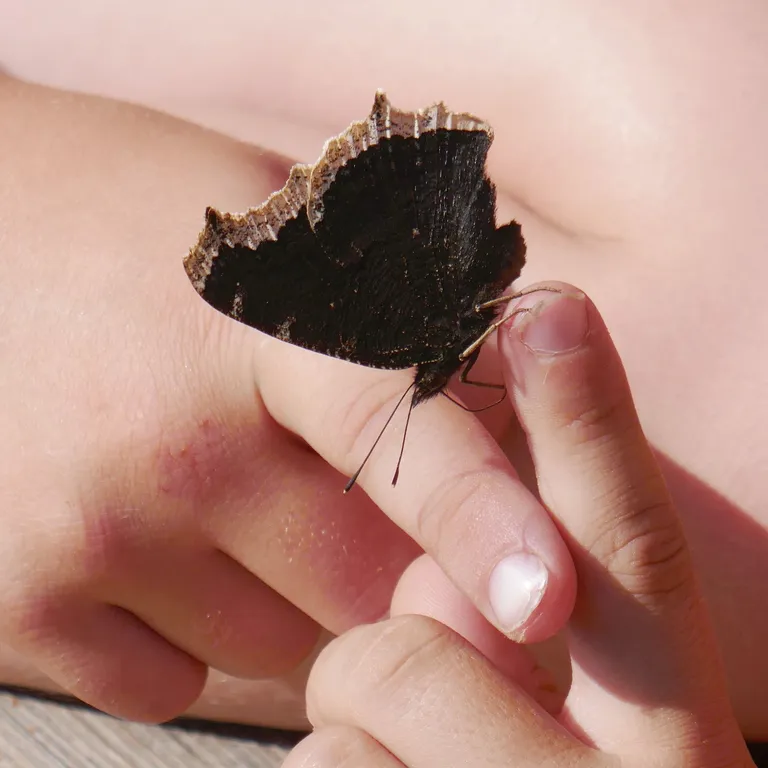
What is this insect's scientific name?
Nymphalis antiopa
